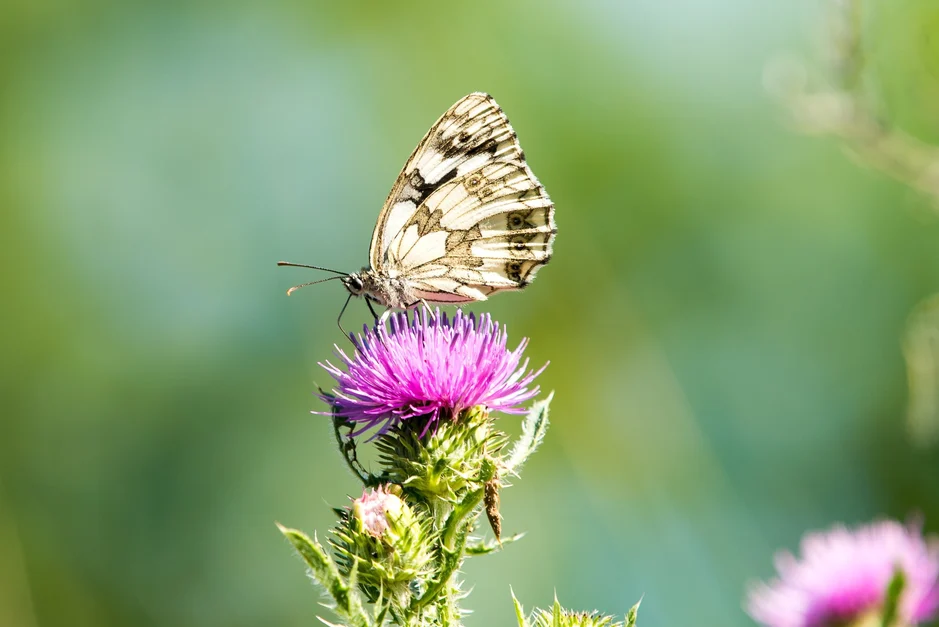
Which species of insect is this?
Melanargia galathea
